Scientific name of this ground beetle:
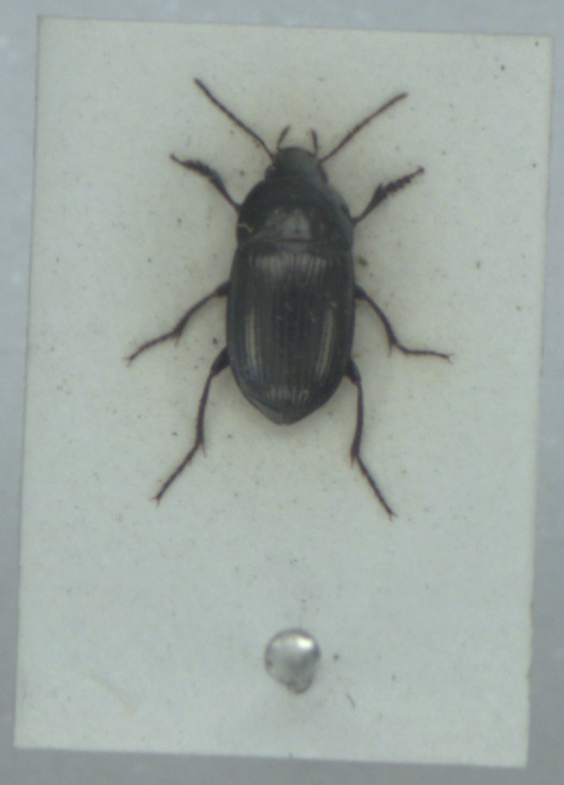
Amara lunicollis
